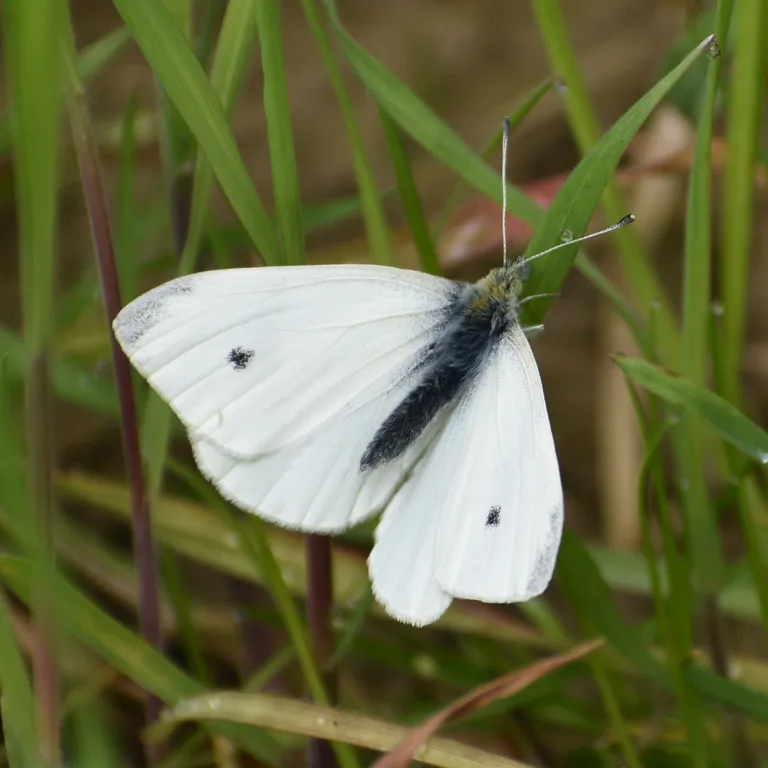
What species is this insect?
Pieris rapae
